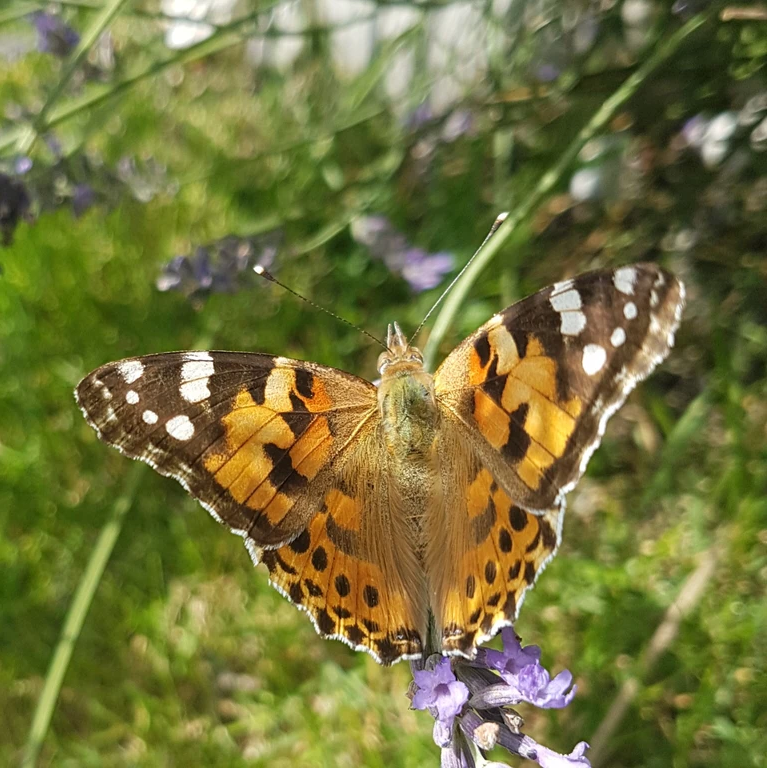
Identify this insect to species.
Vanessa cardui
